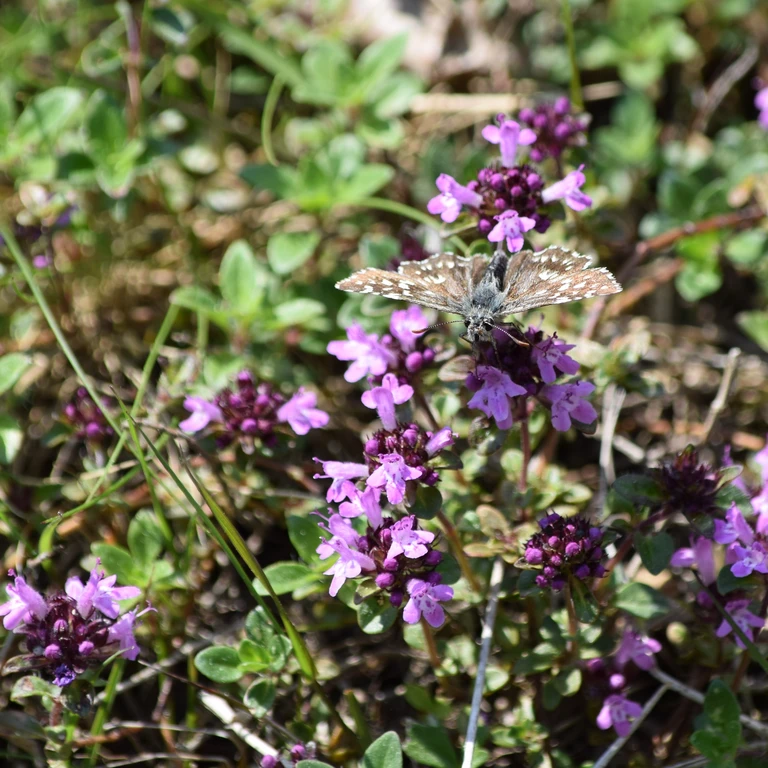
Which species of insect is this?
Pyrgus malvae
